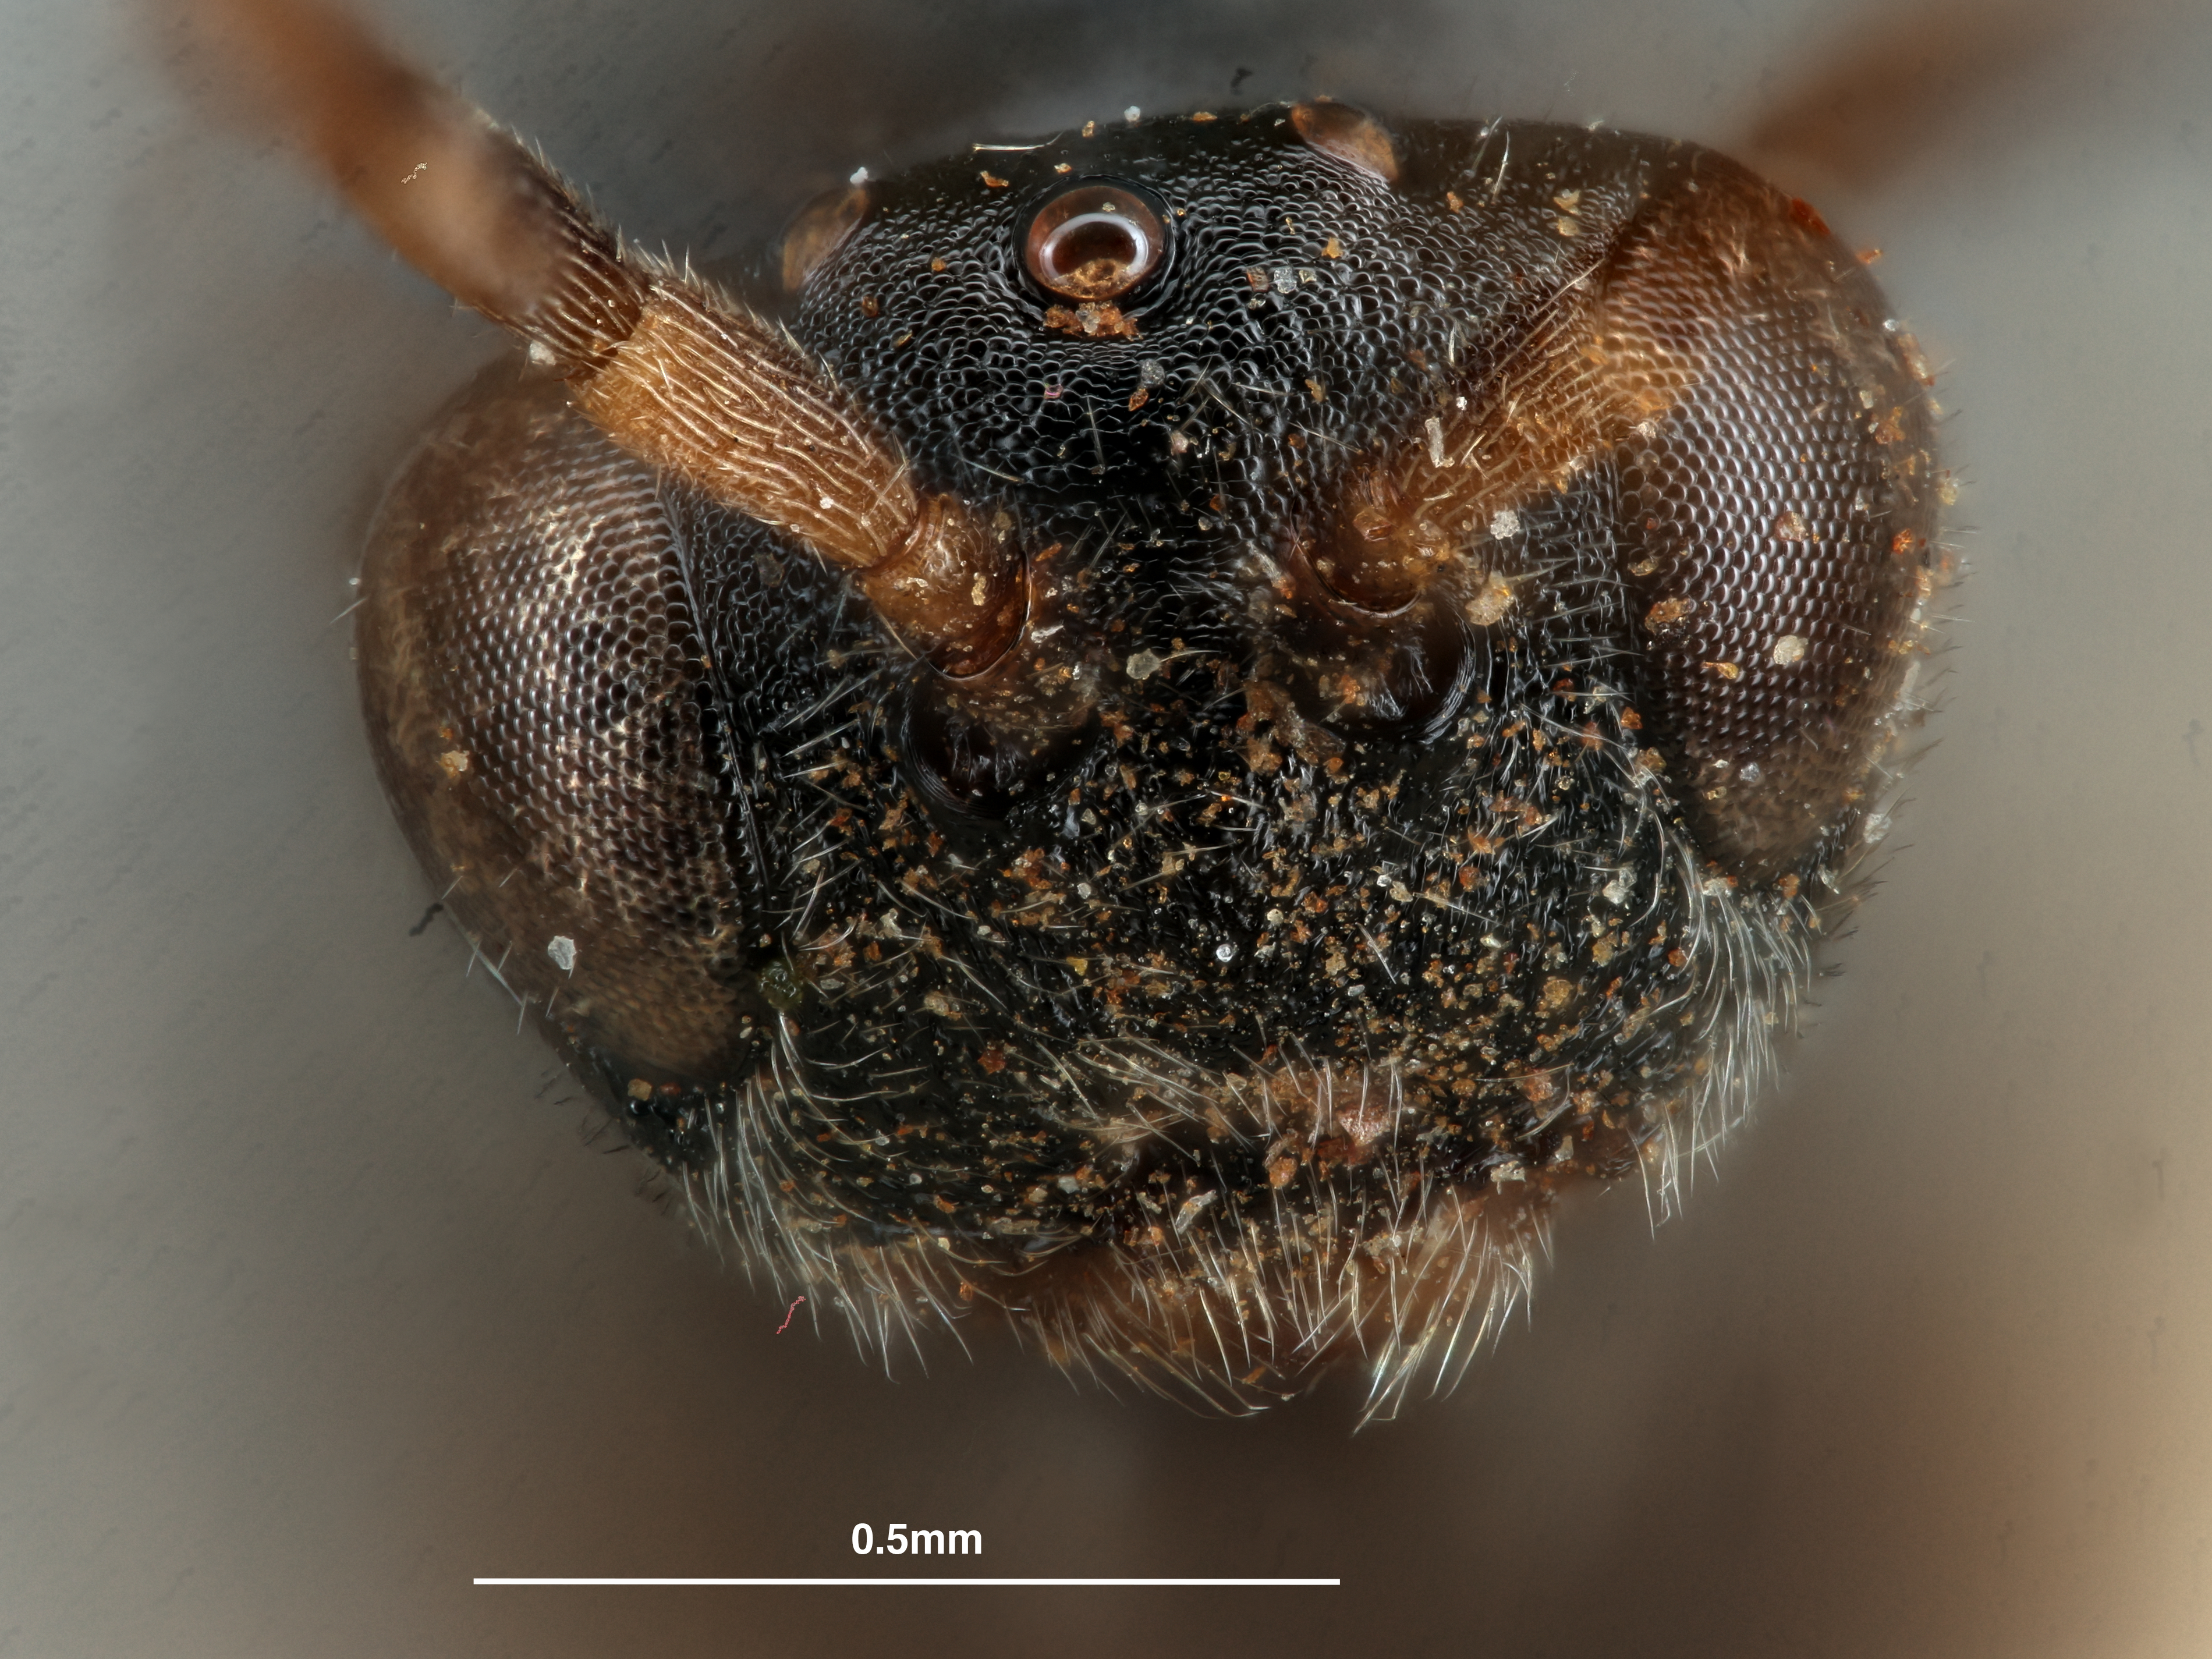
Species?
Euceroptres whartoni
